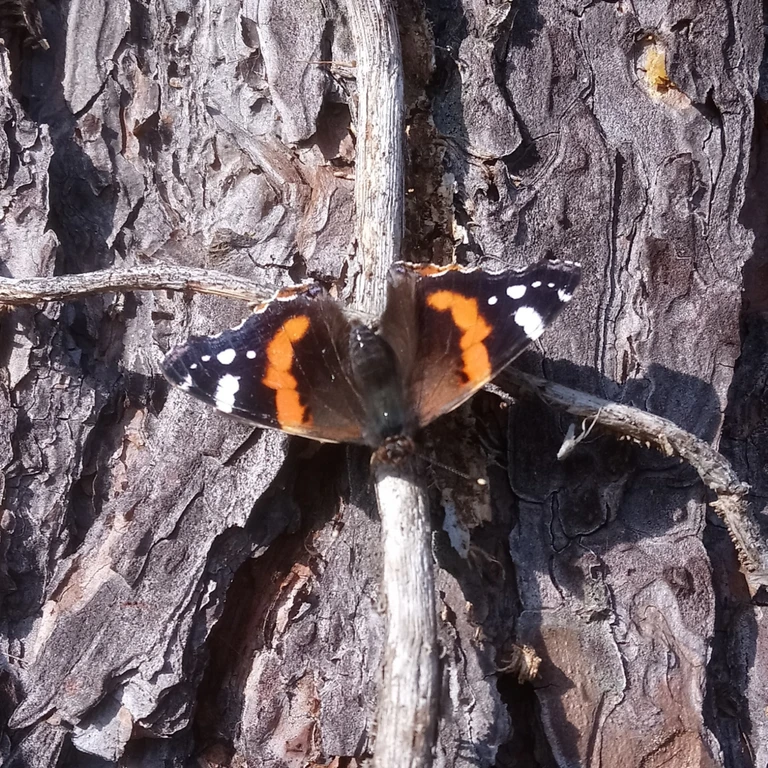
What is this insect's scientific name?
Vanessa atalanta
